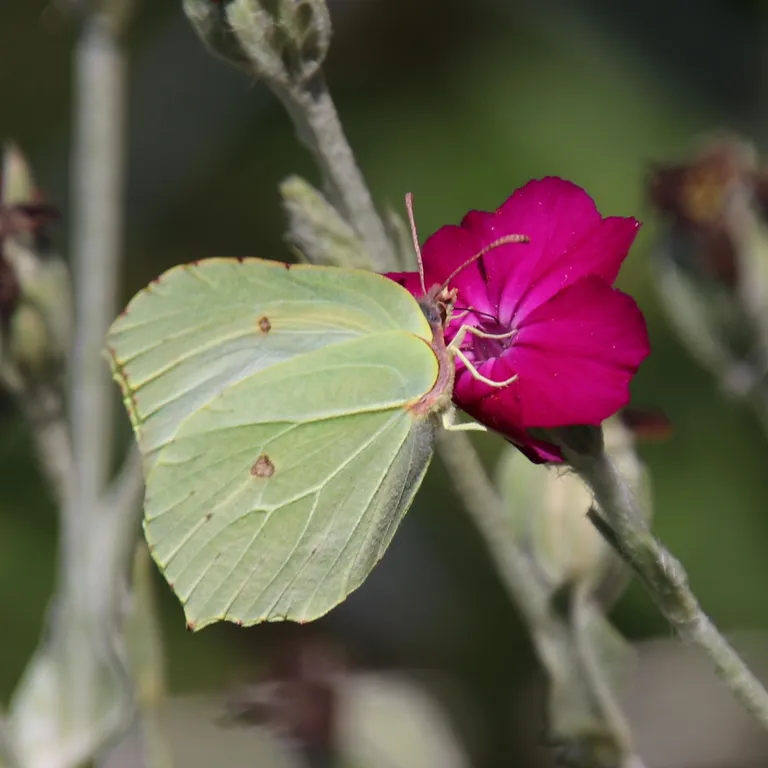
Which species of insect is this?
Gonepteryx rhamni
